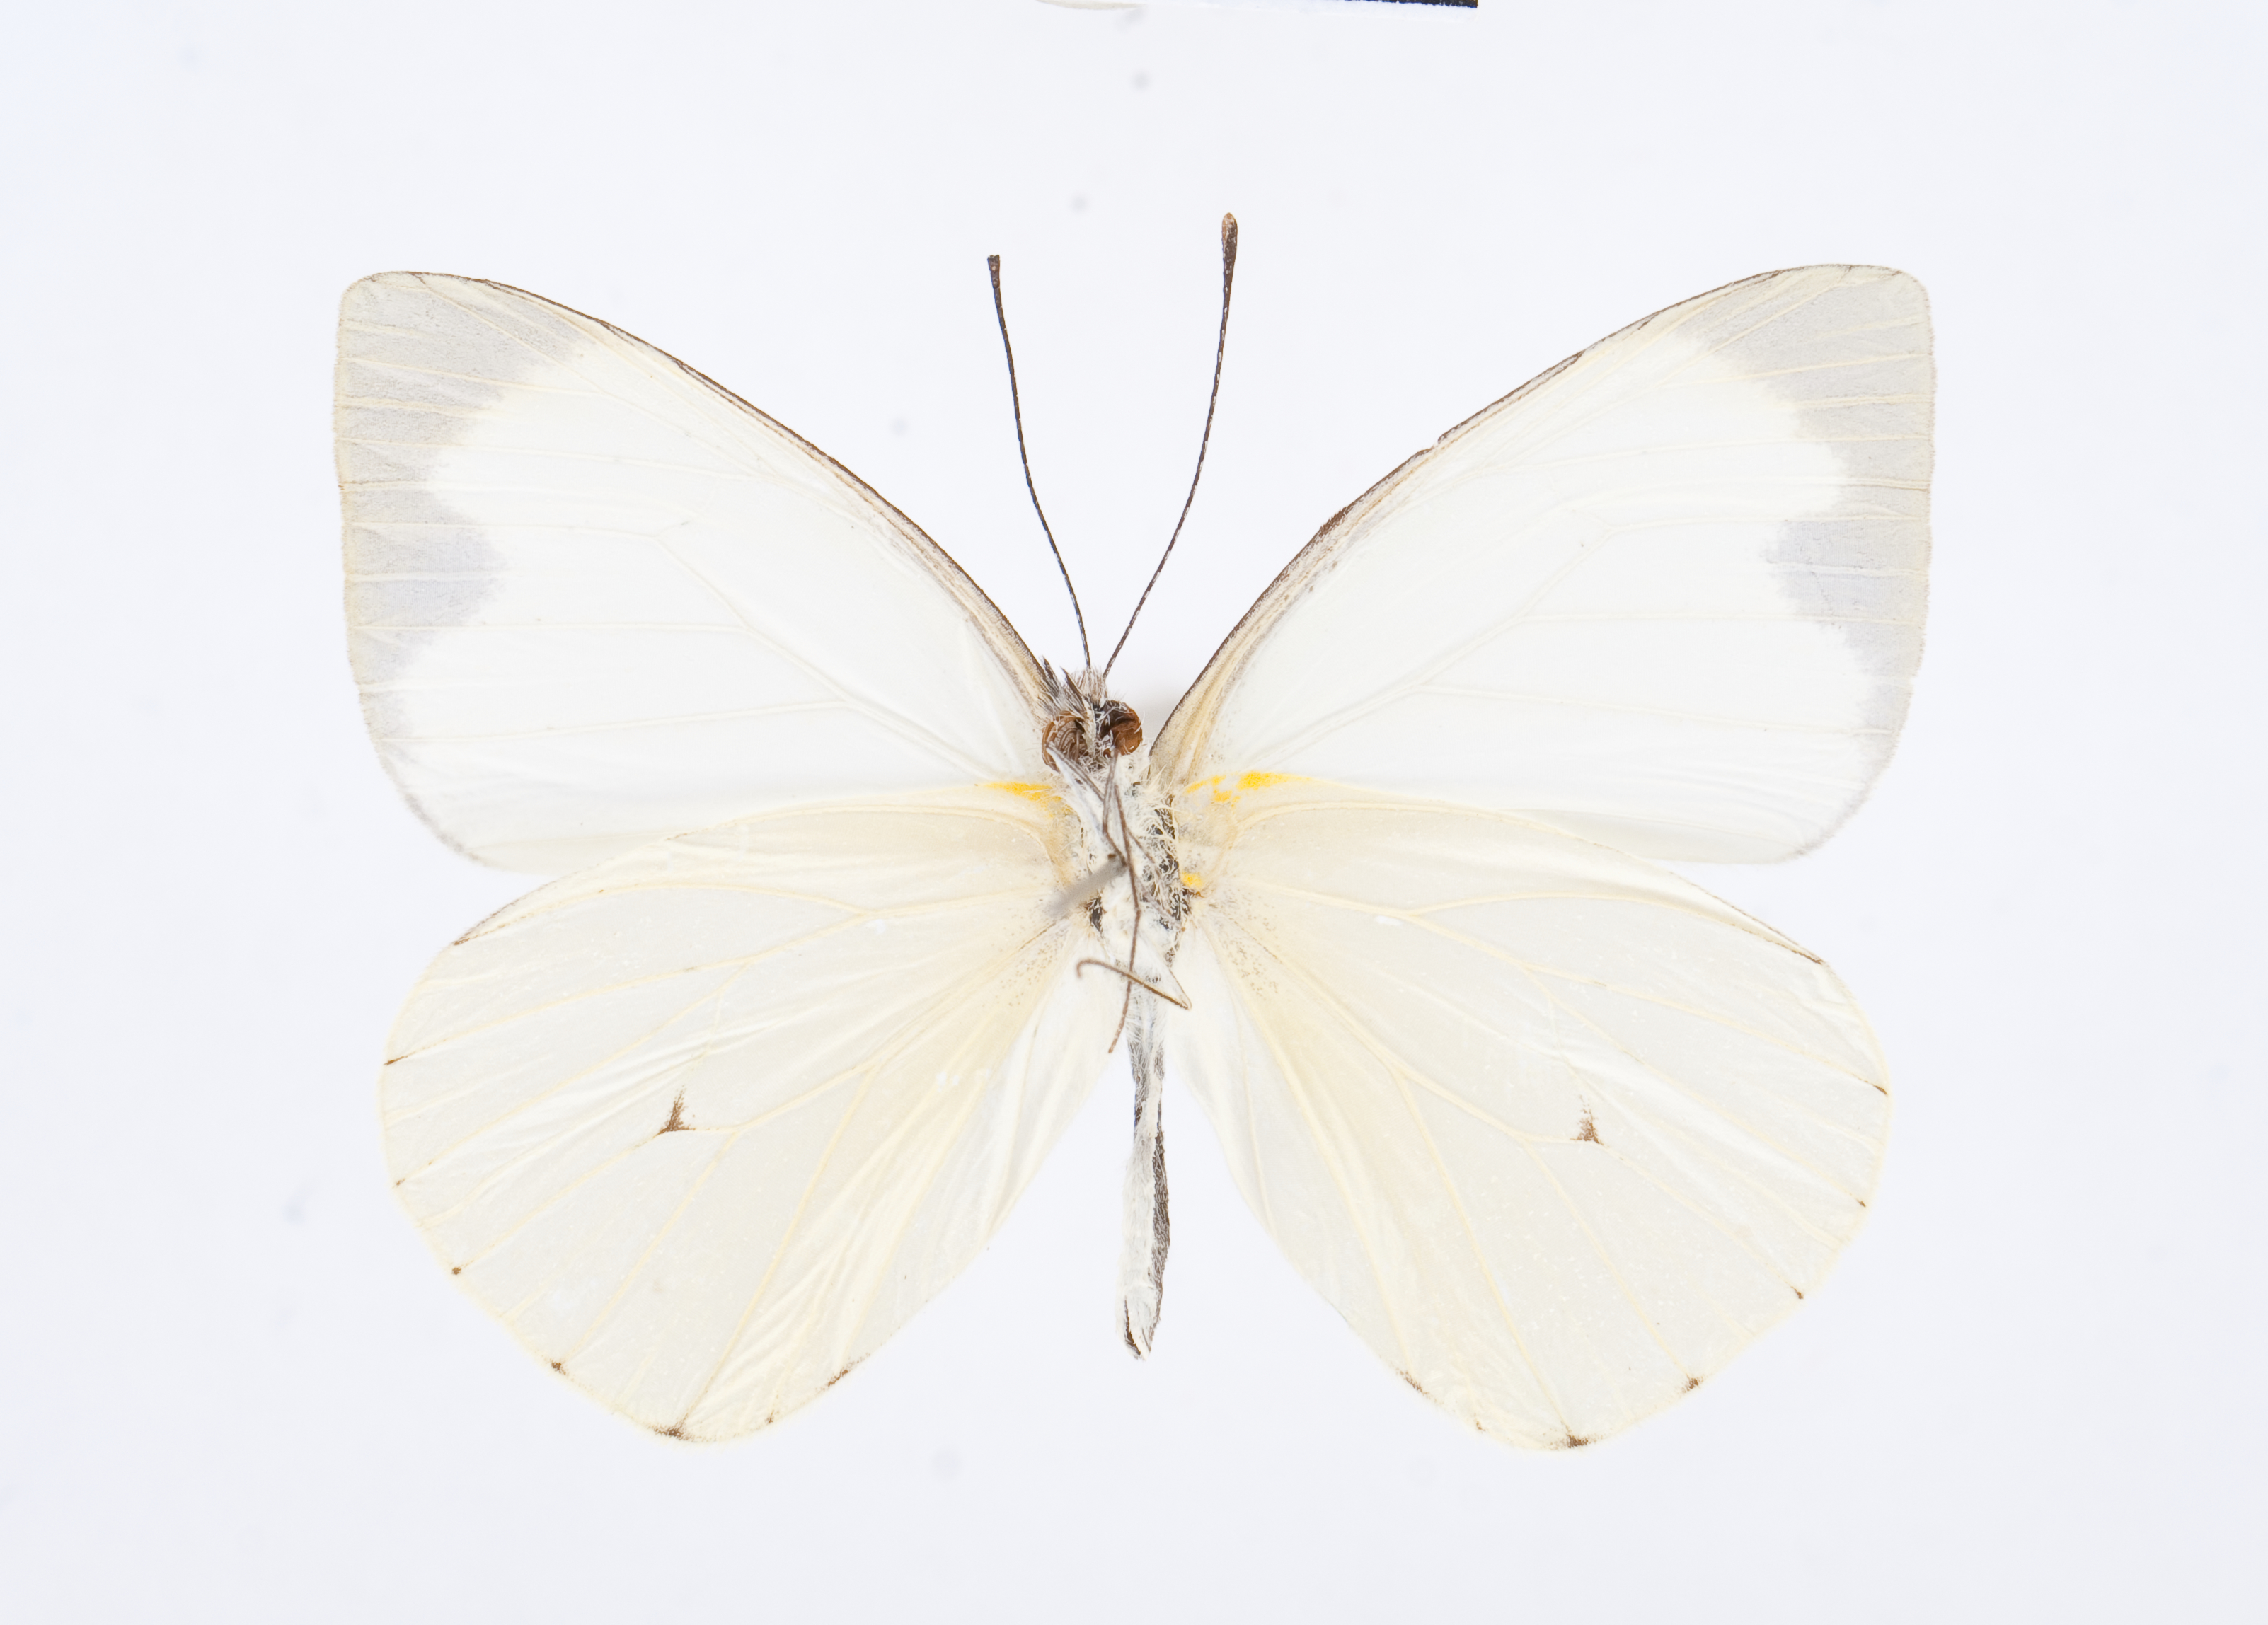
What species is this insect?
Leptophobia aripa
